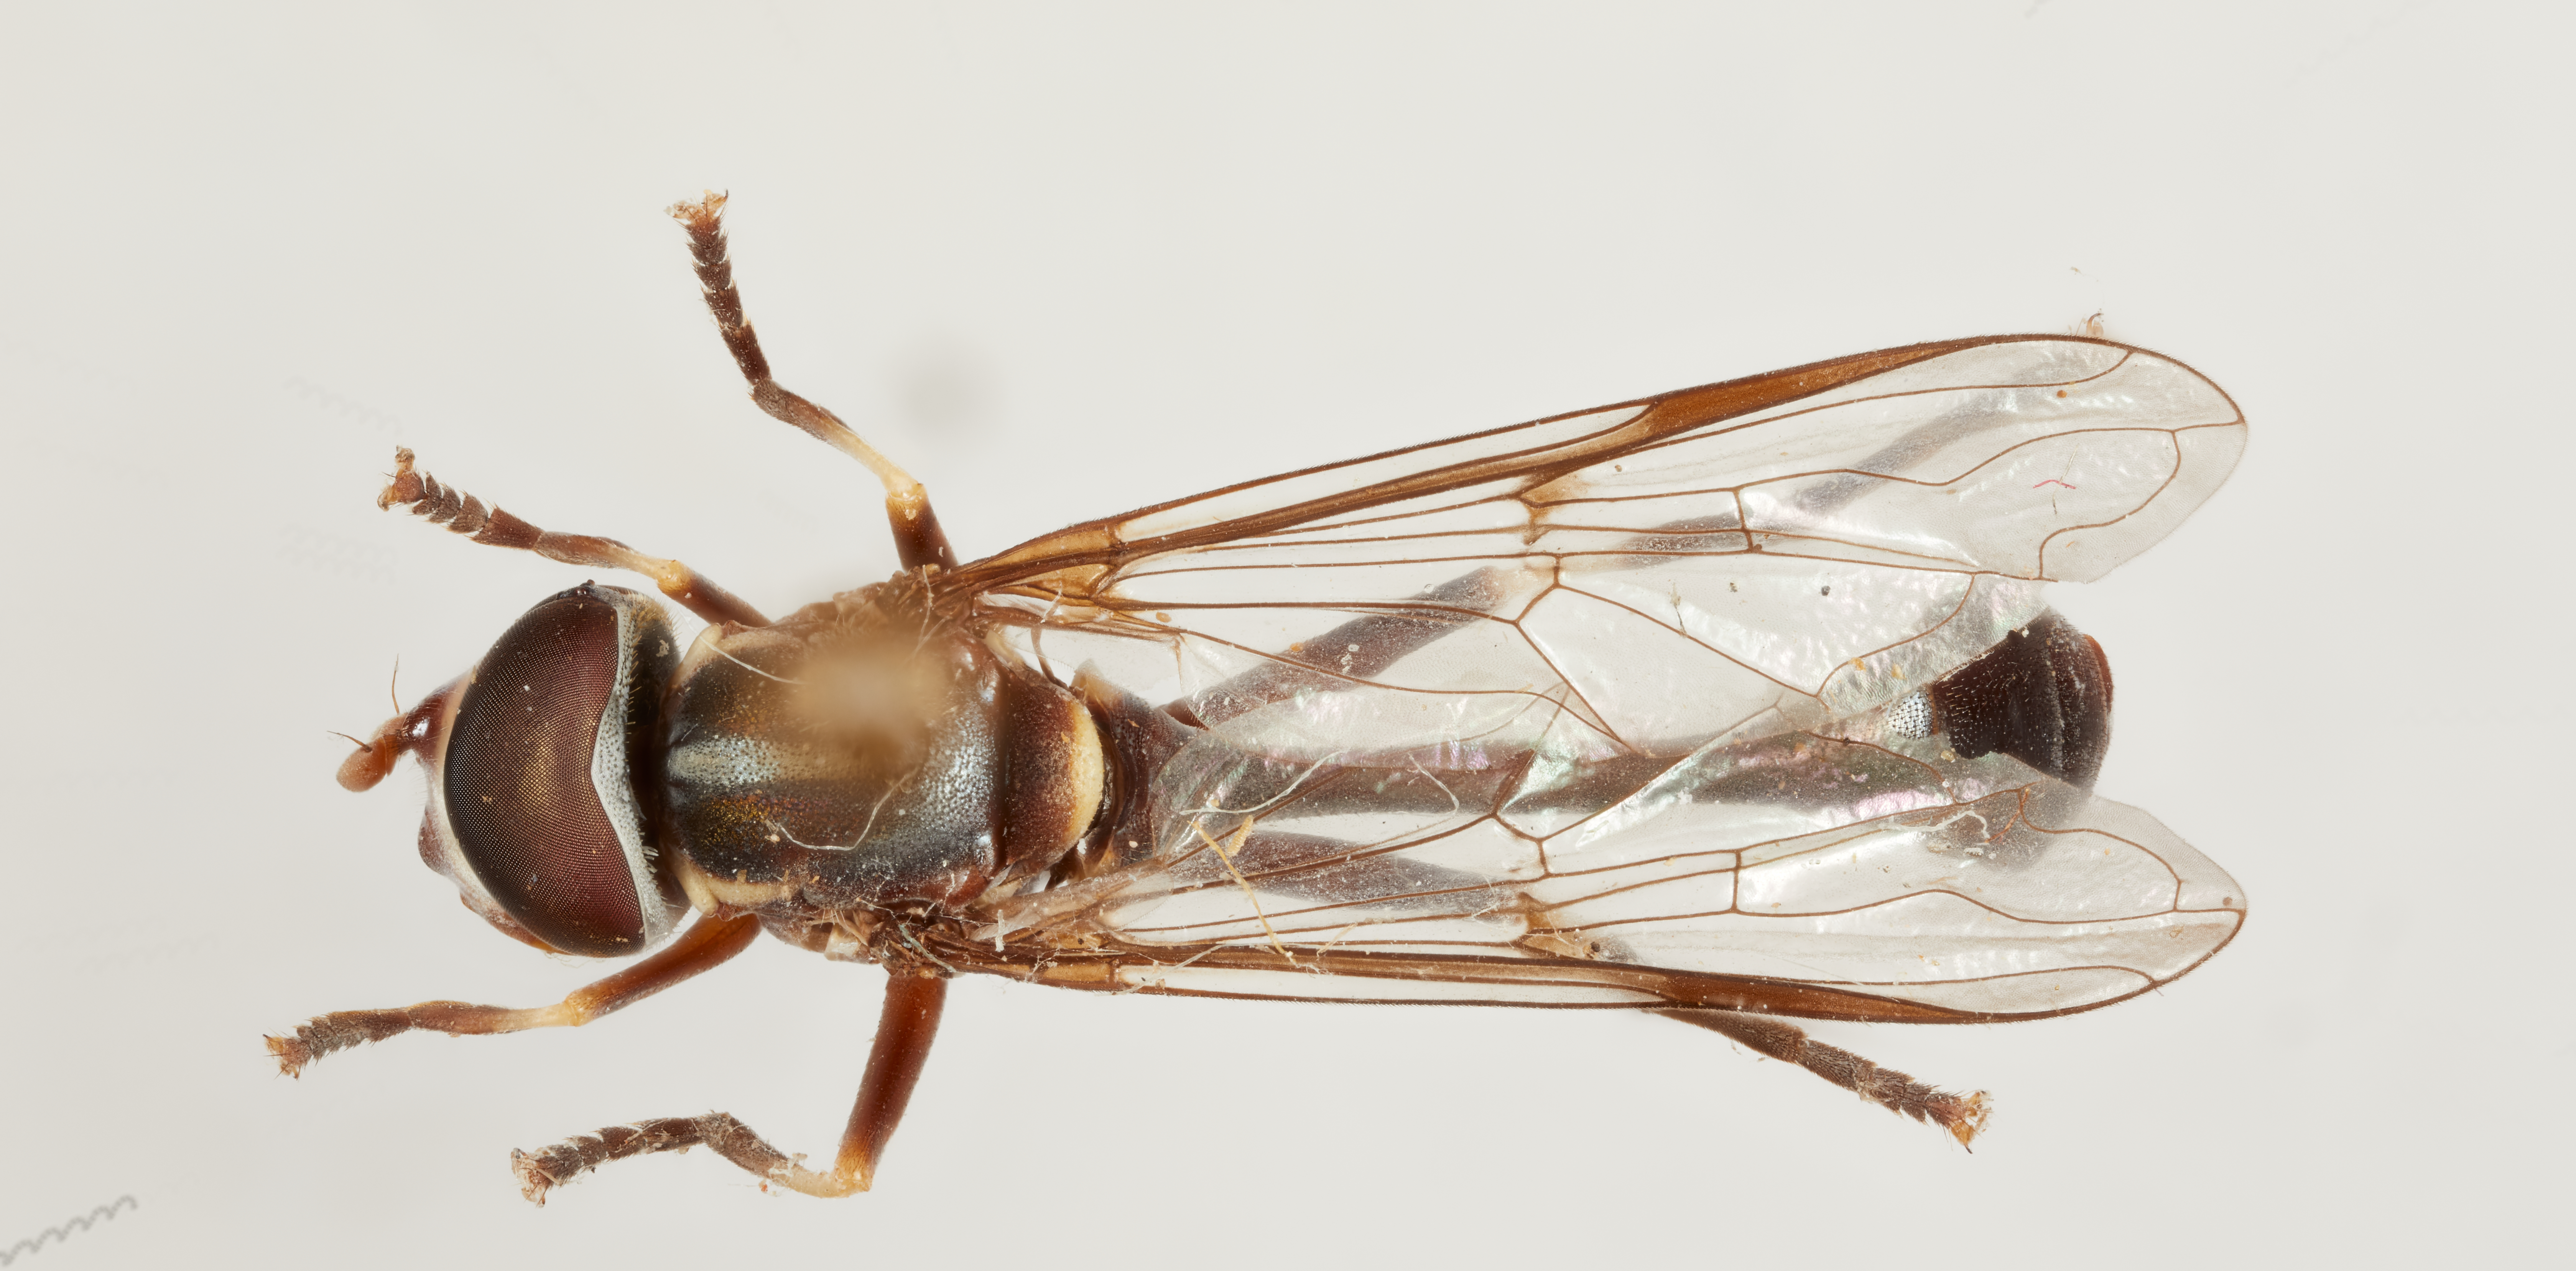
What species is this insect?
Eosalpingogaster umbra
